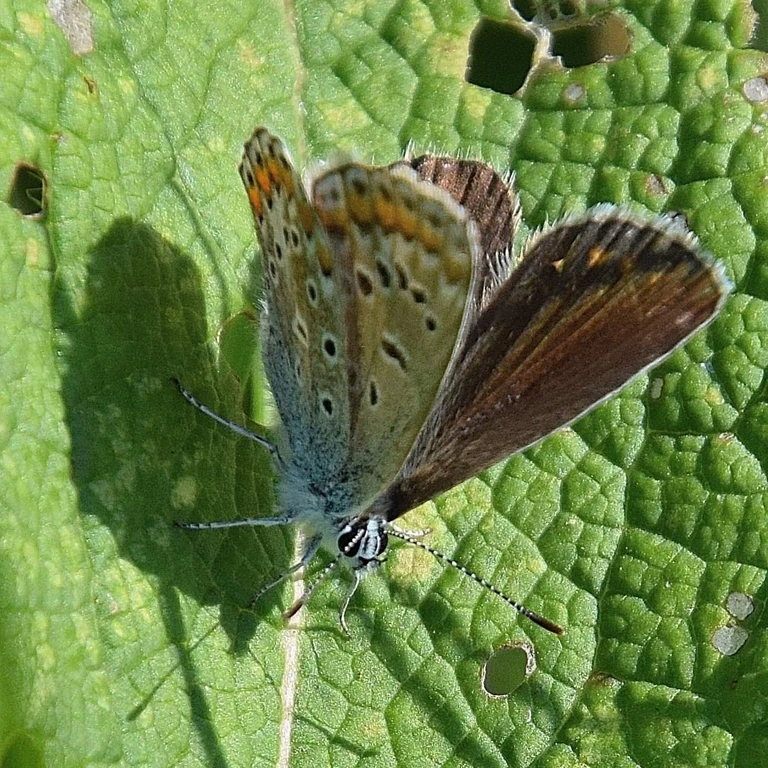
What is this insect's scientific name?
Polyommatus icarus
